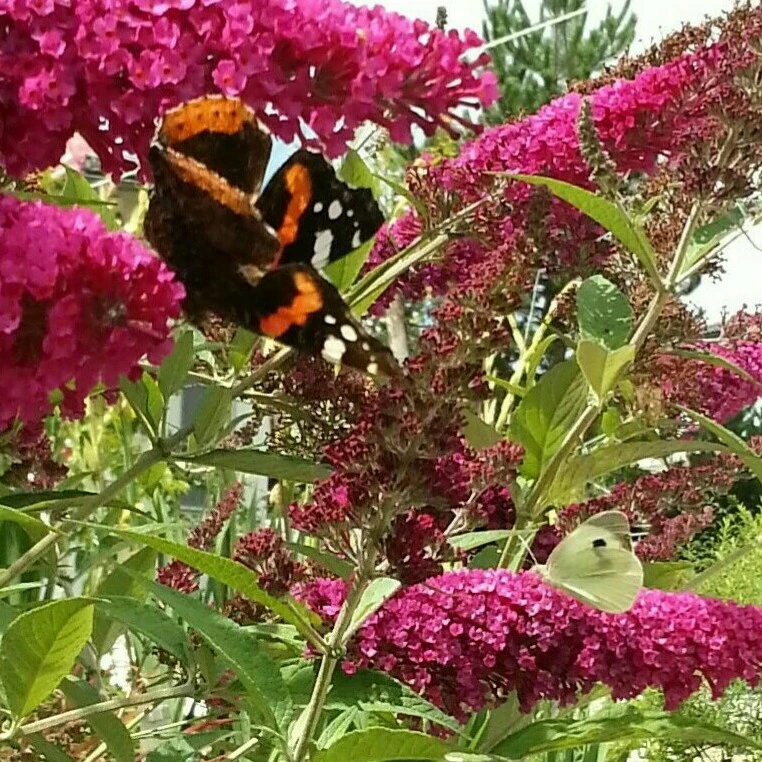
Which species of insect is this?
Vanessa atalanta
